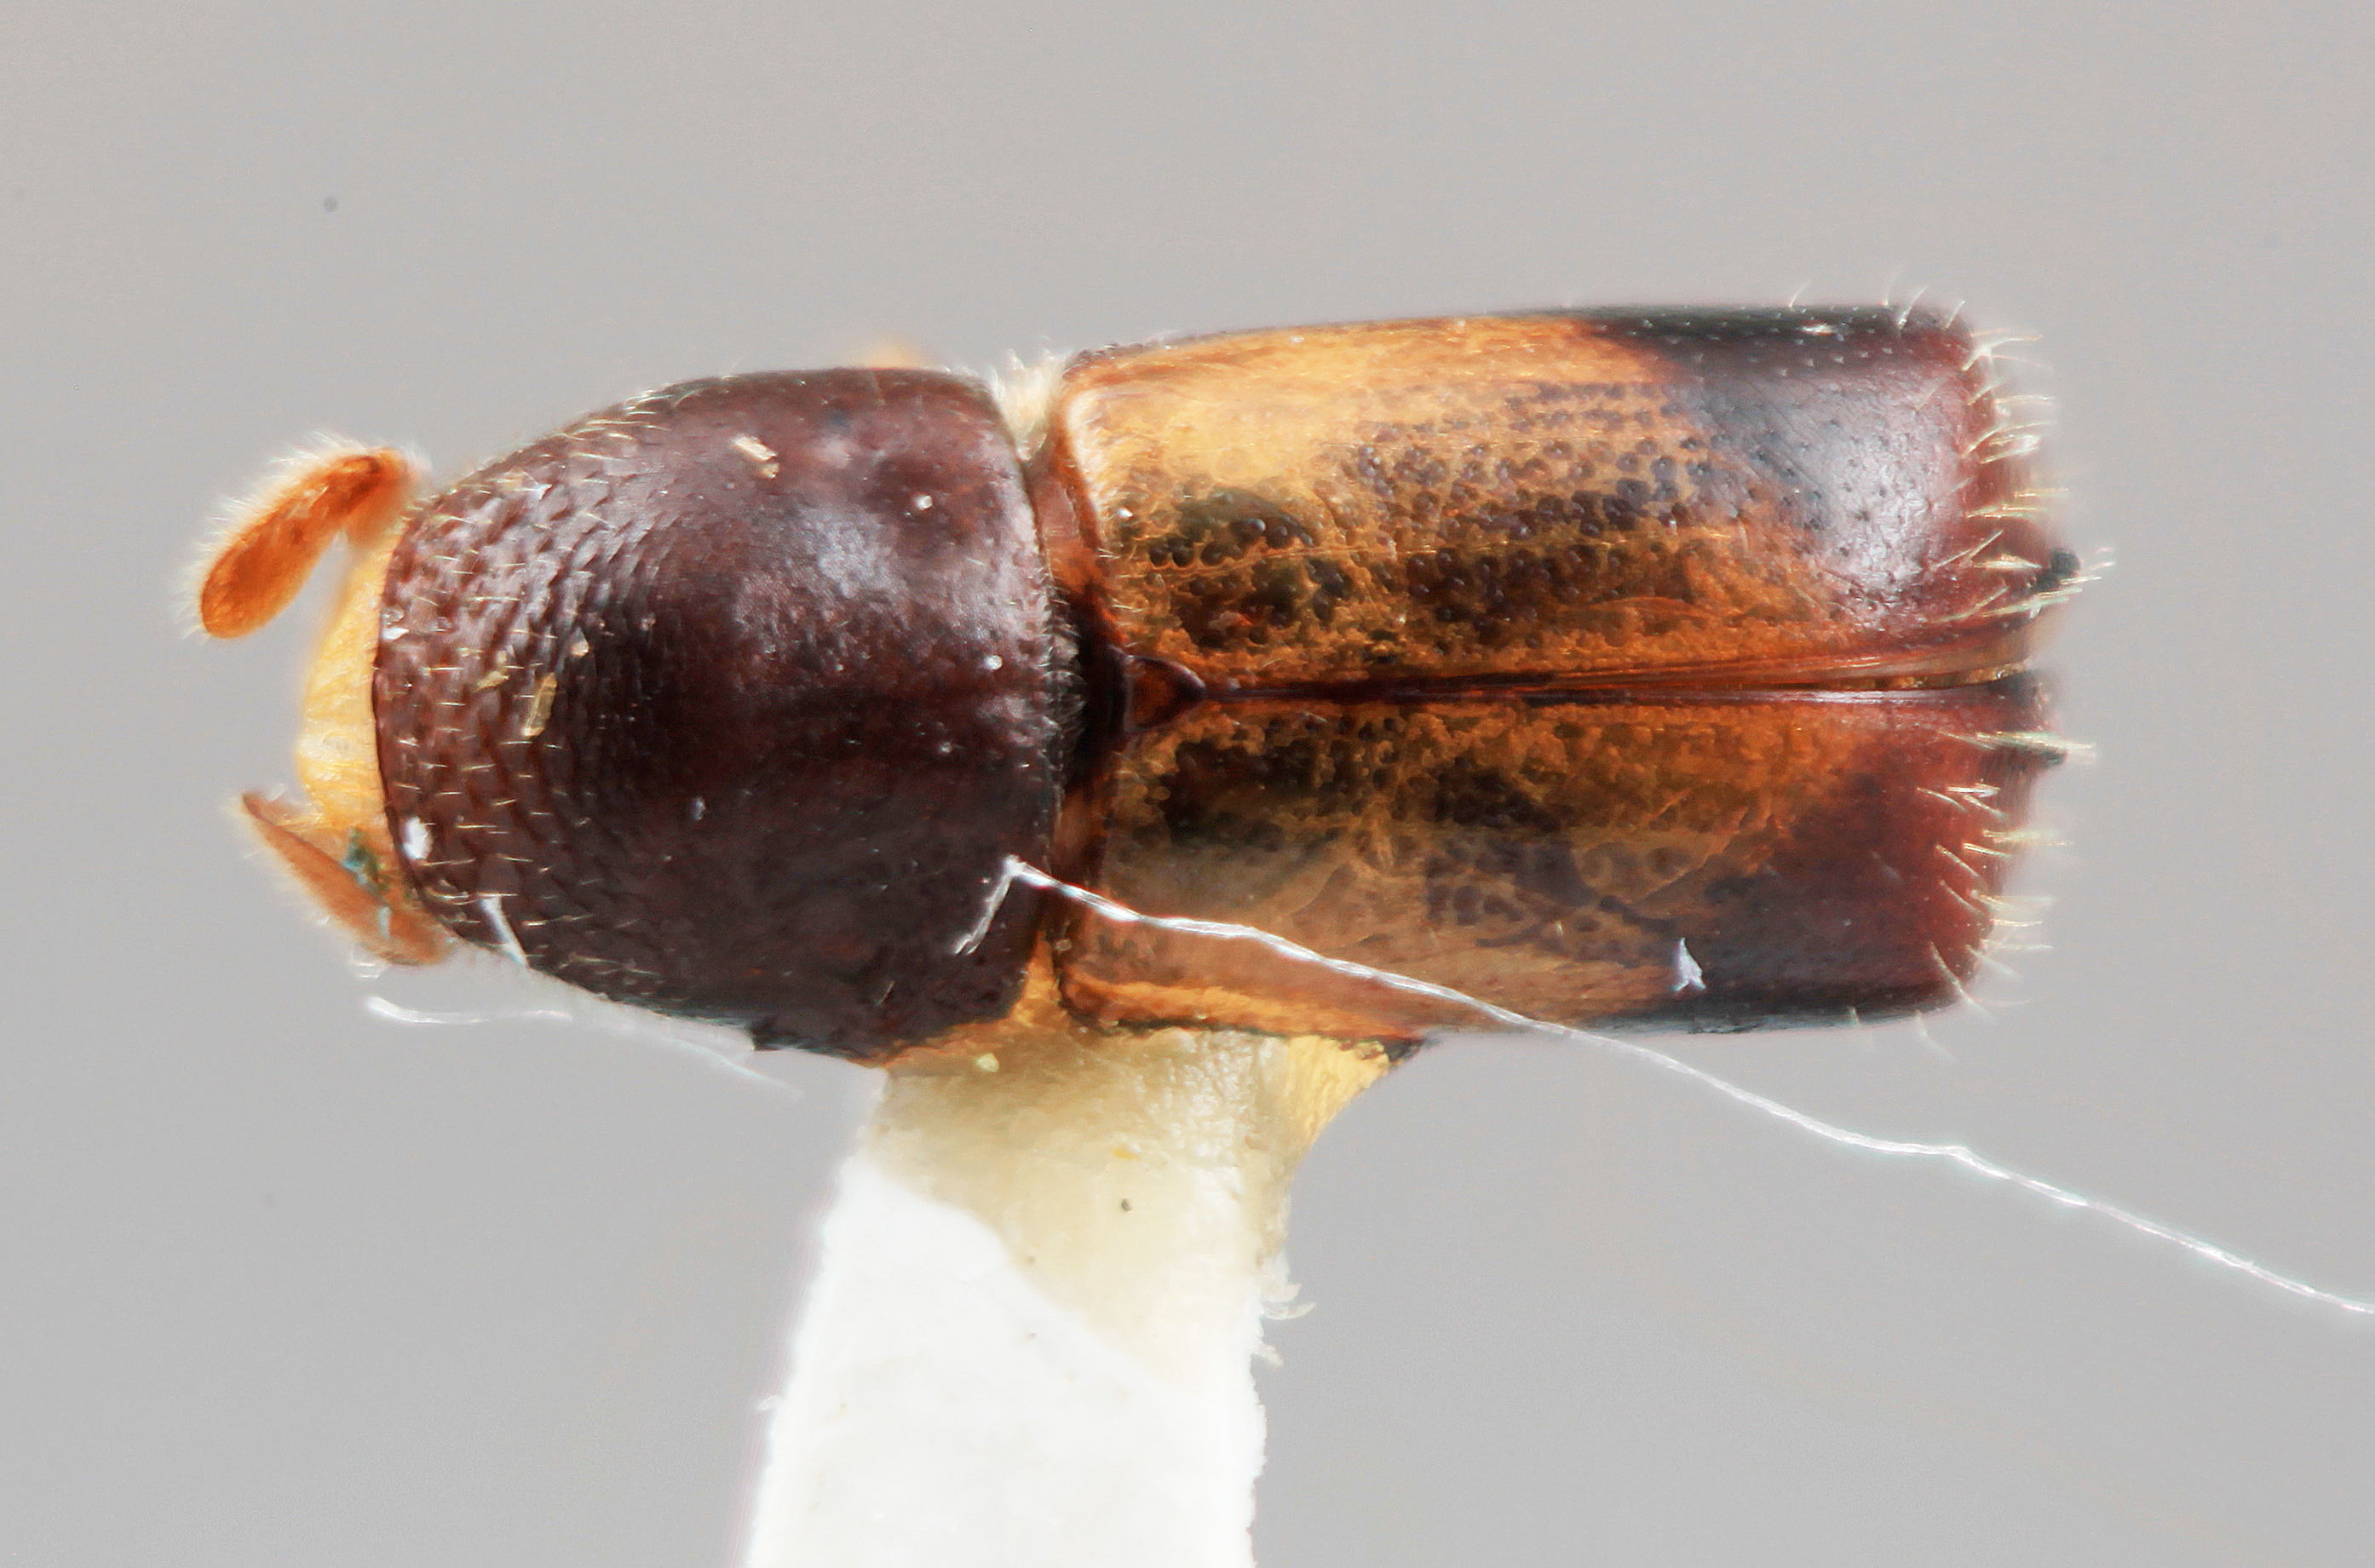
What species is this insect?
Corthylus subserratus
